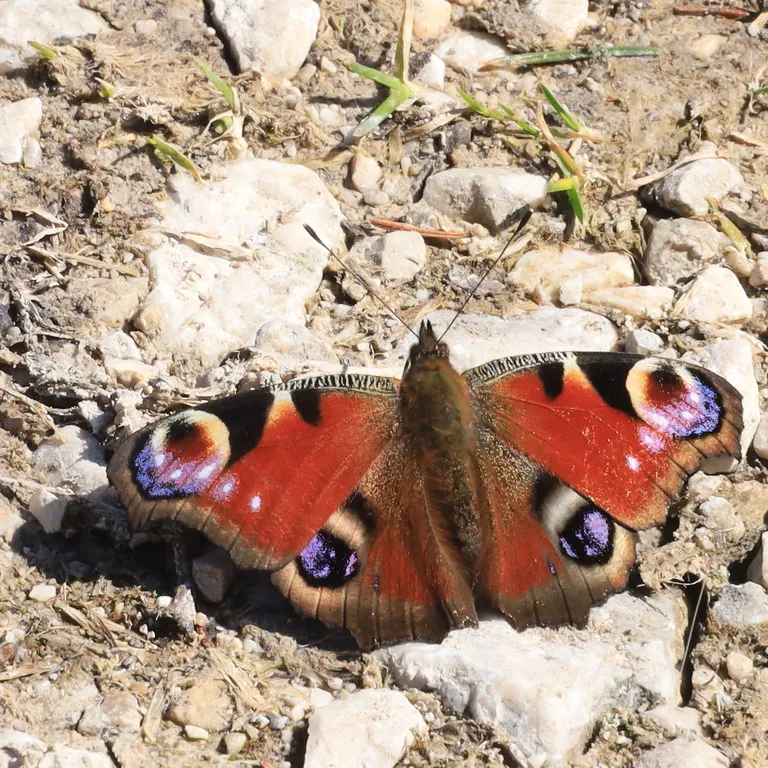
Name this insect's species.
Aglais io
